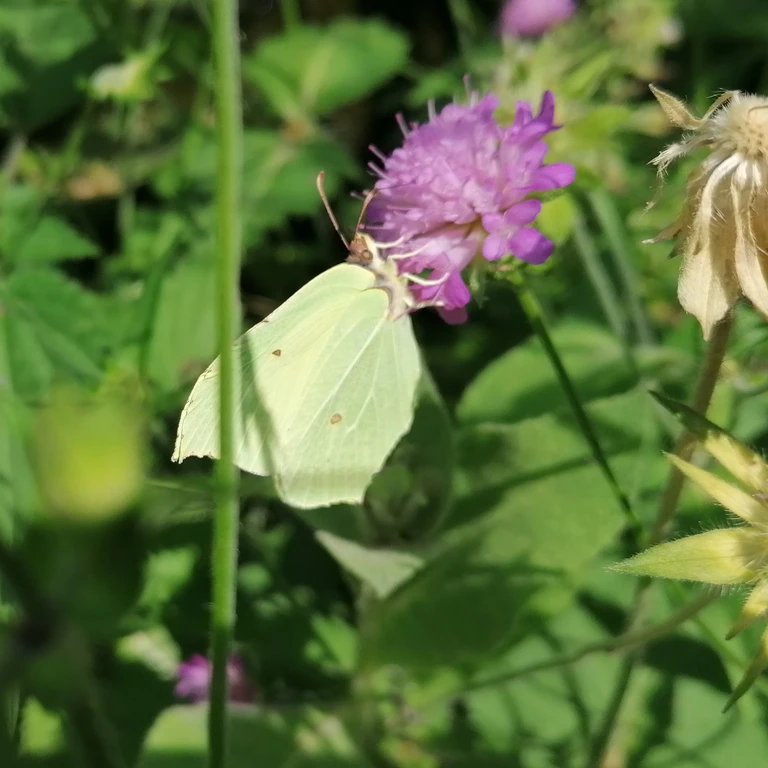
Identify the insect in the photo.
Gonepteryx rhamni
